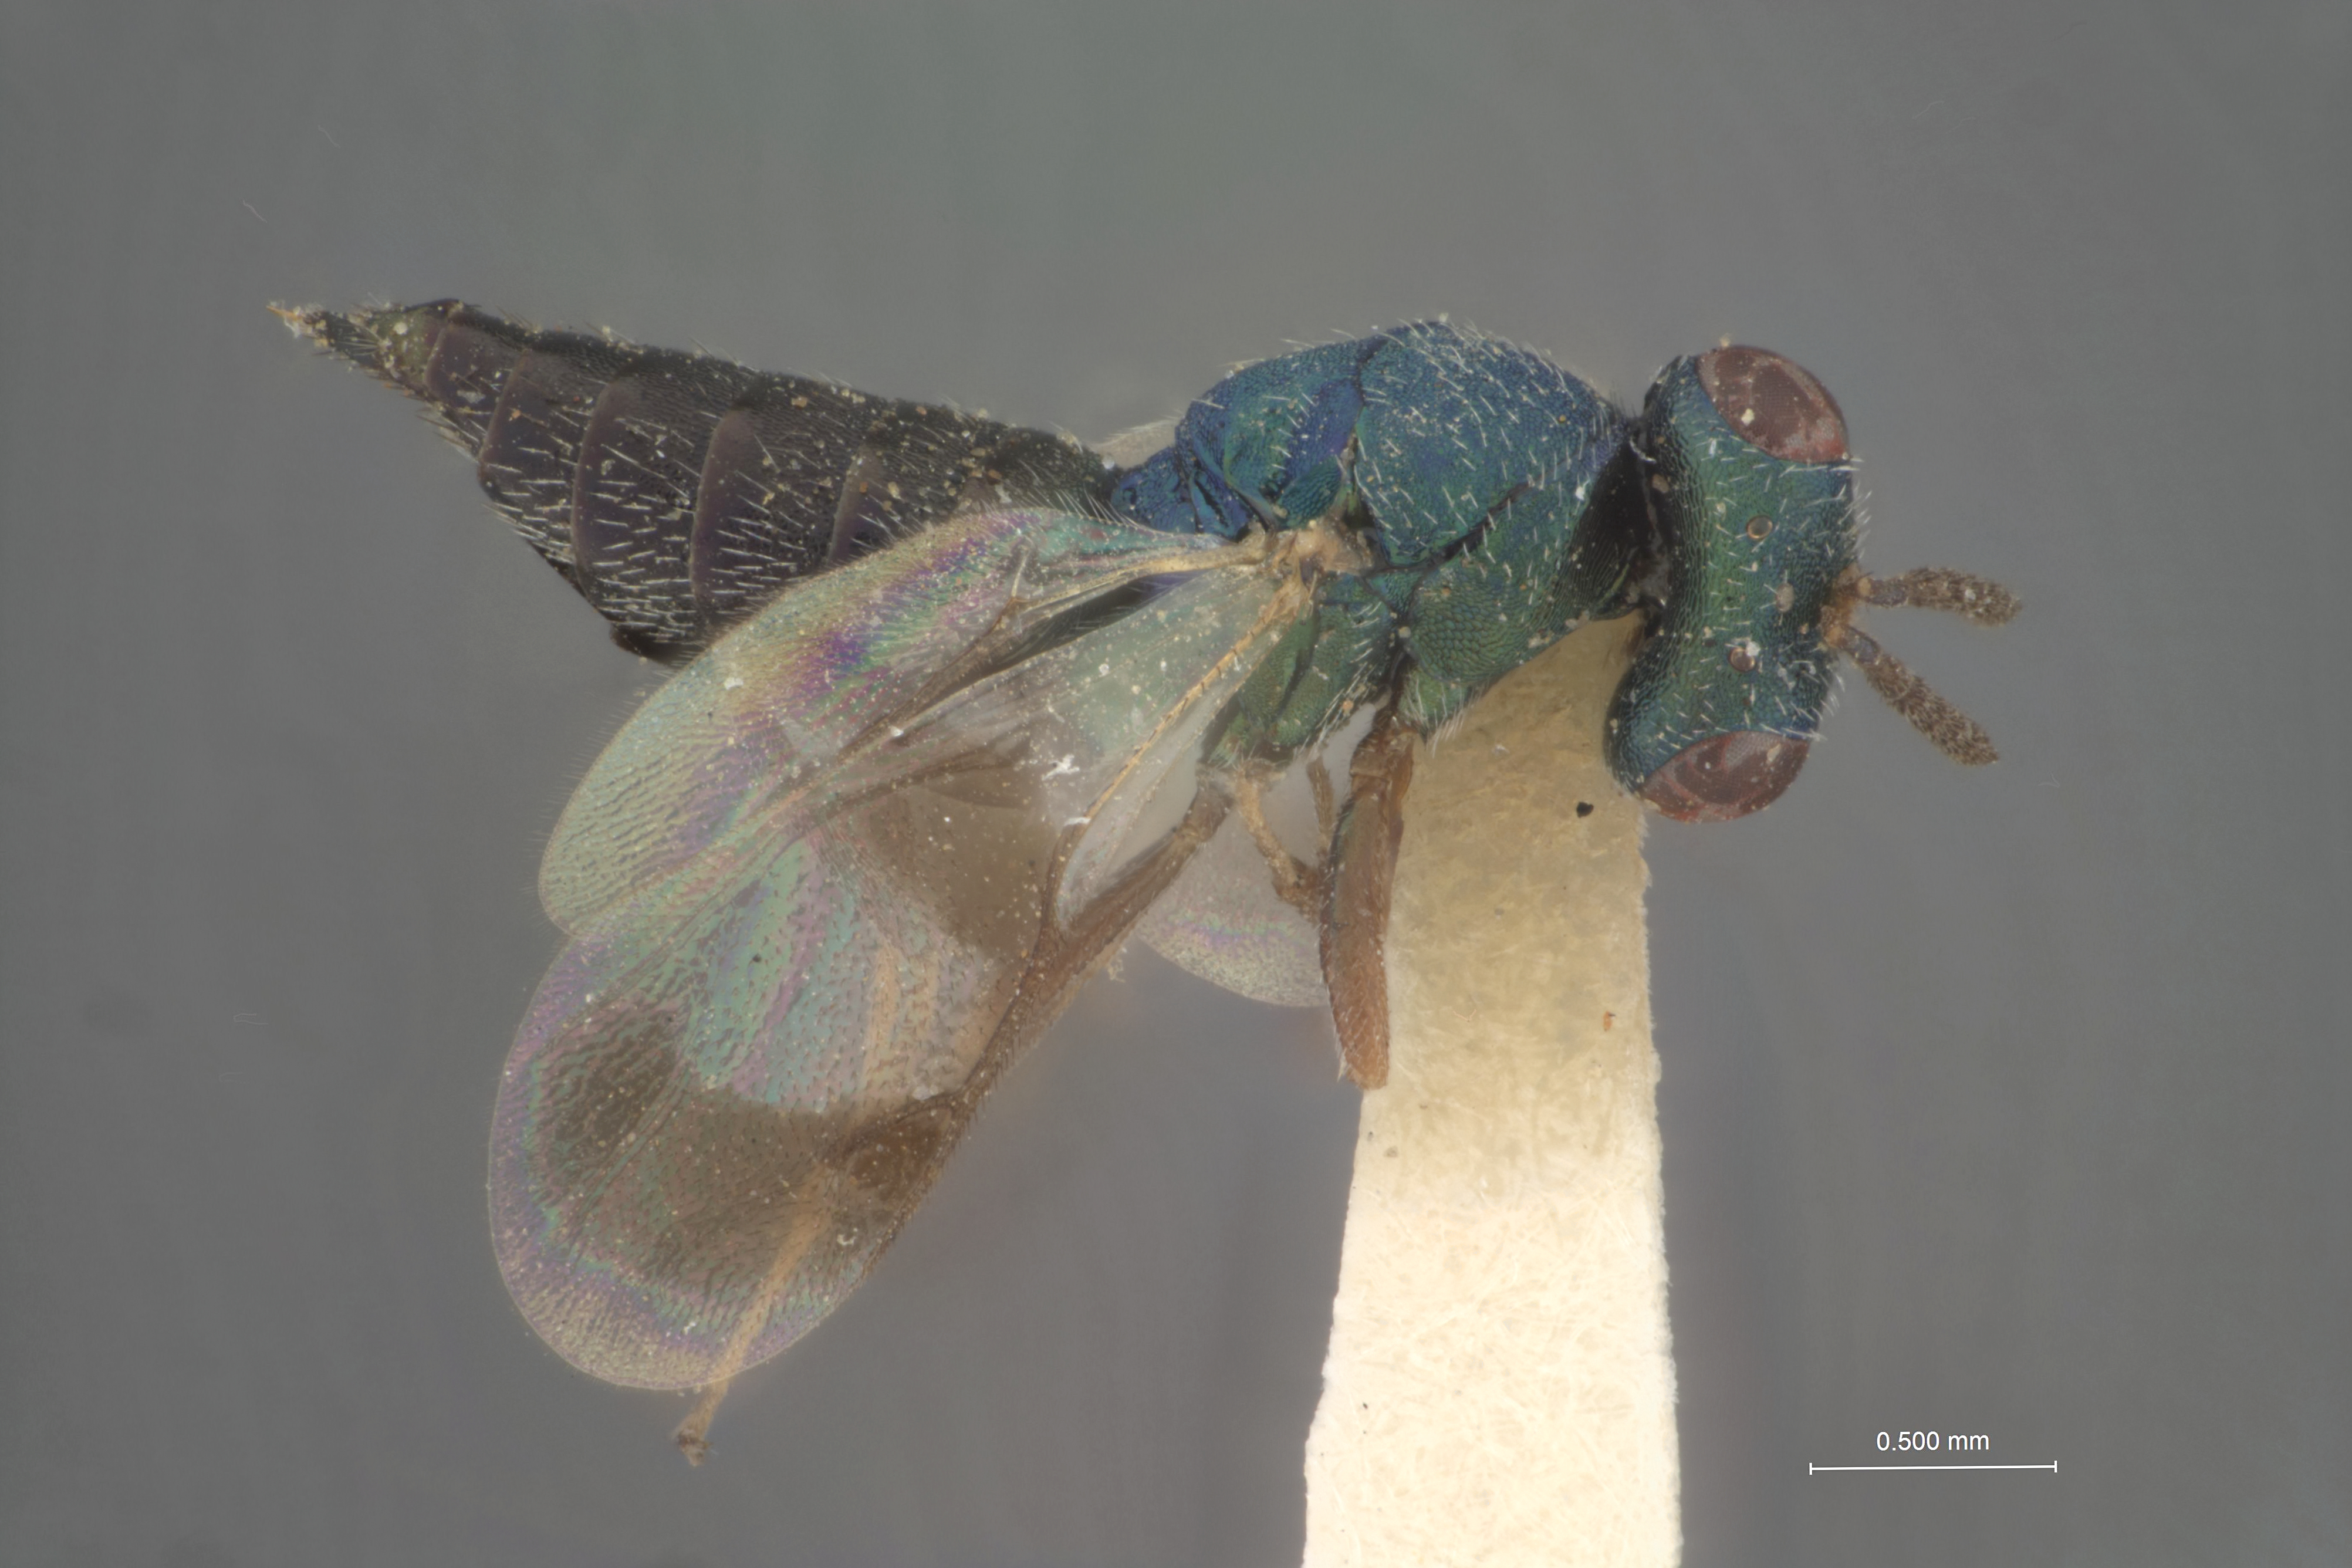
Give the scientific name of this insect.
Boharticus margaretae
